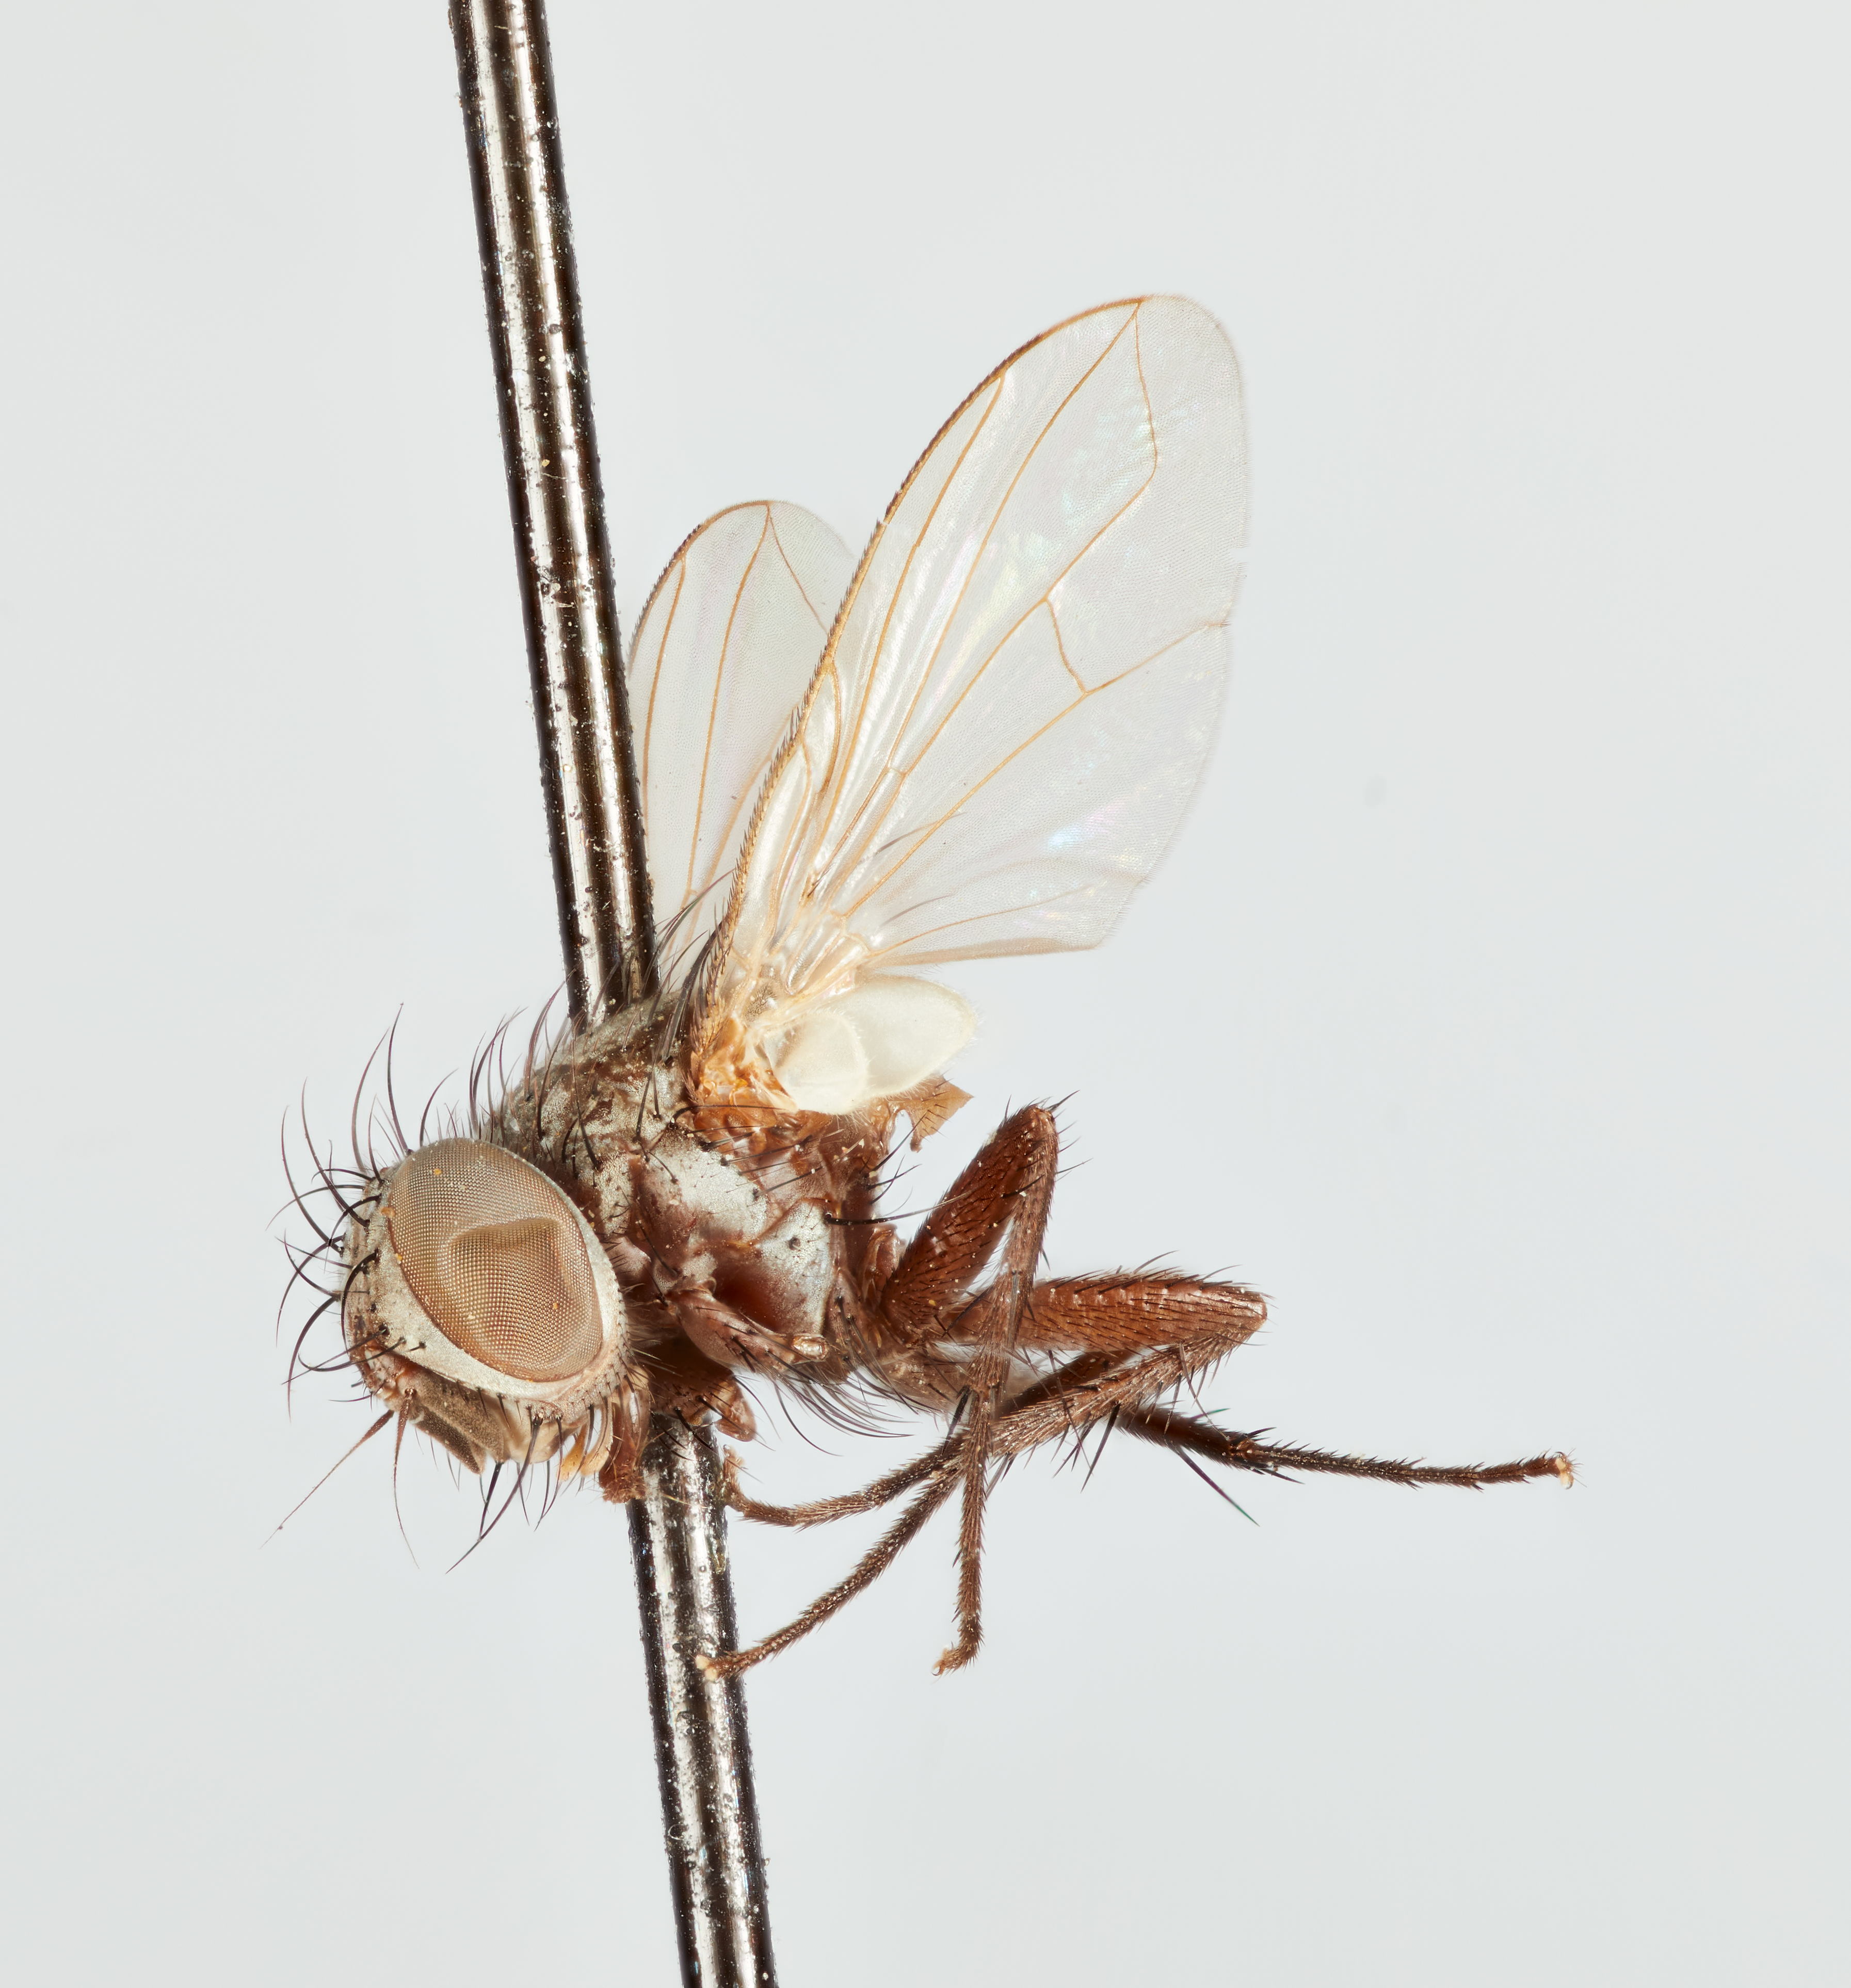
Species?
Tachinophyto perplexa
